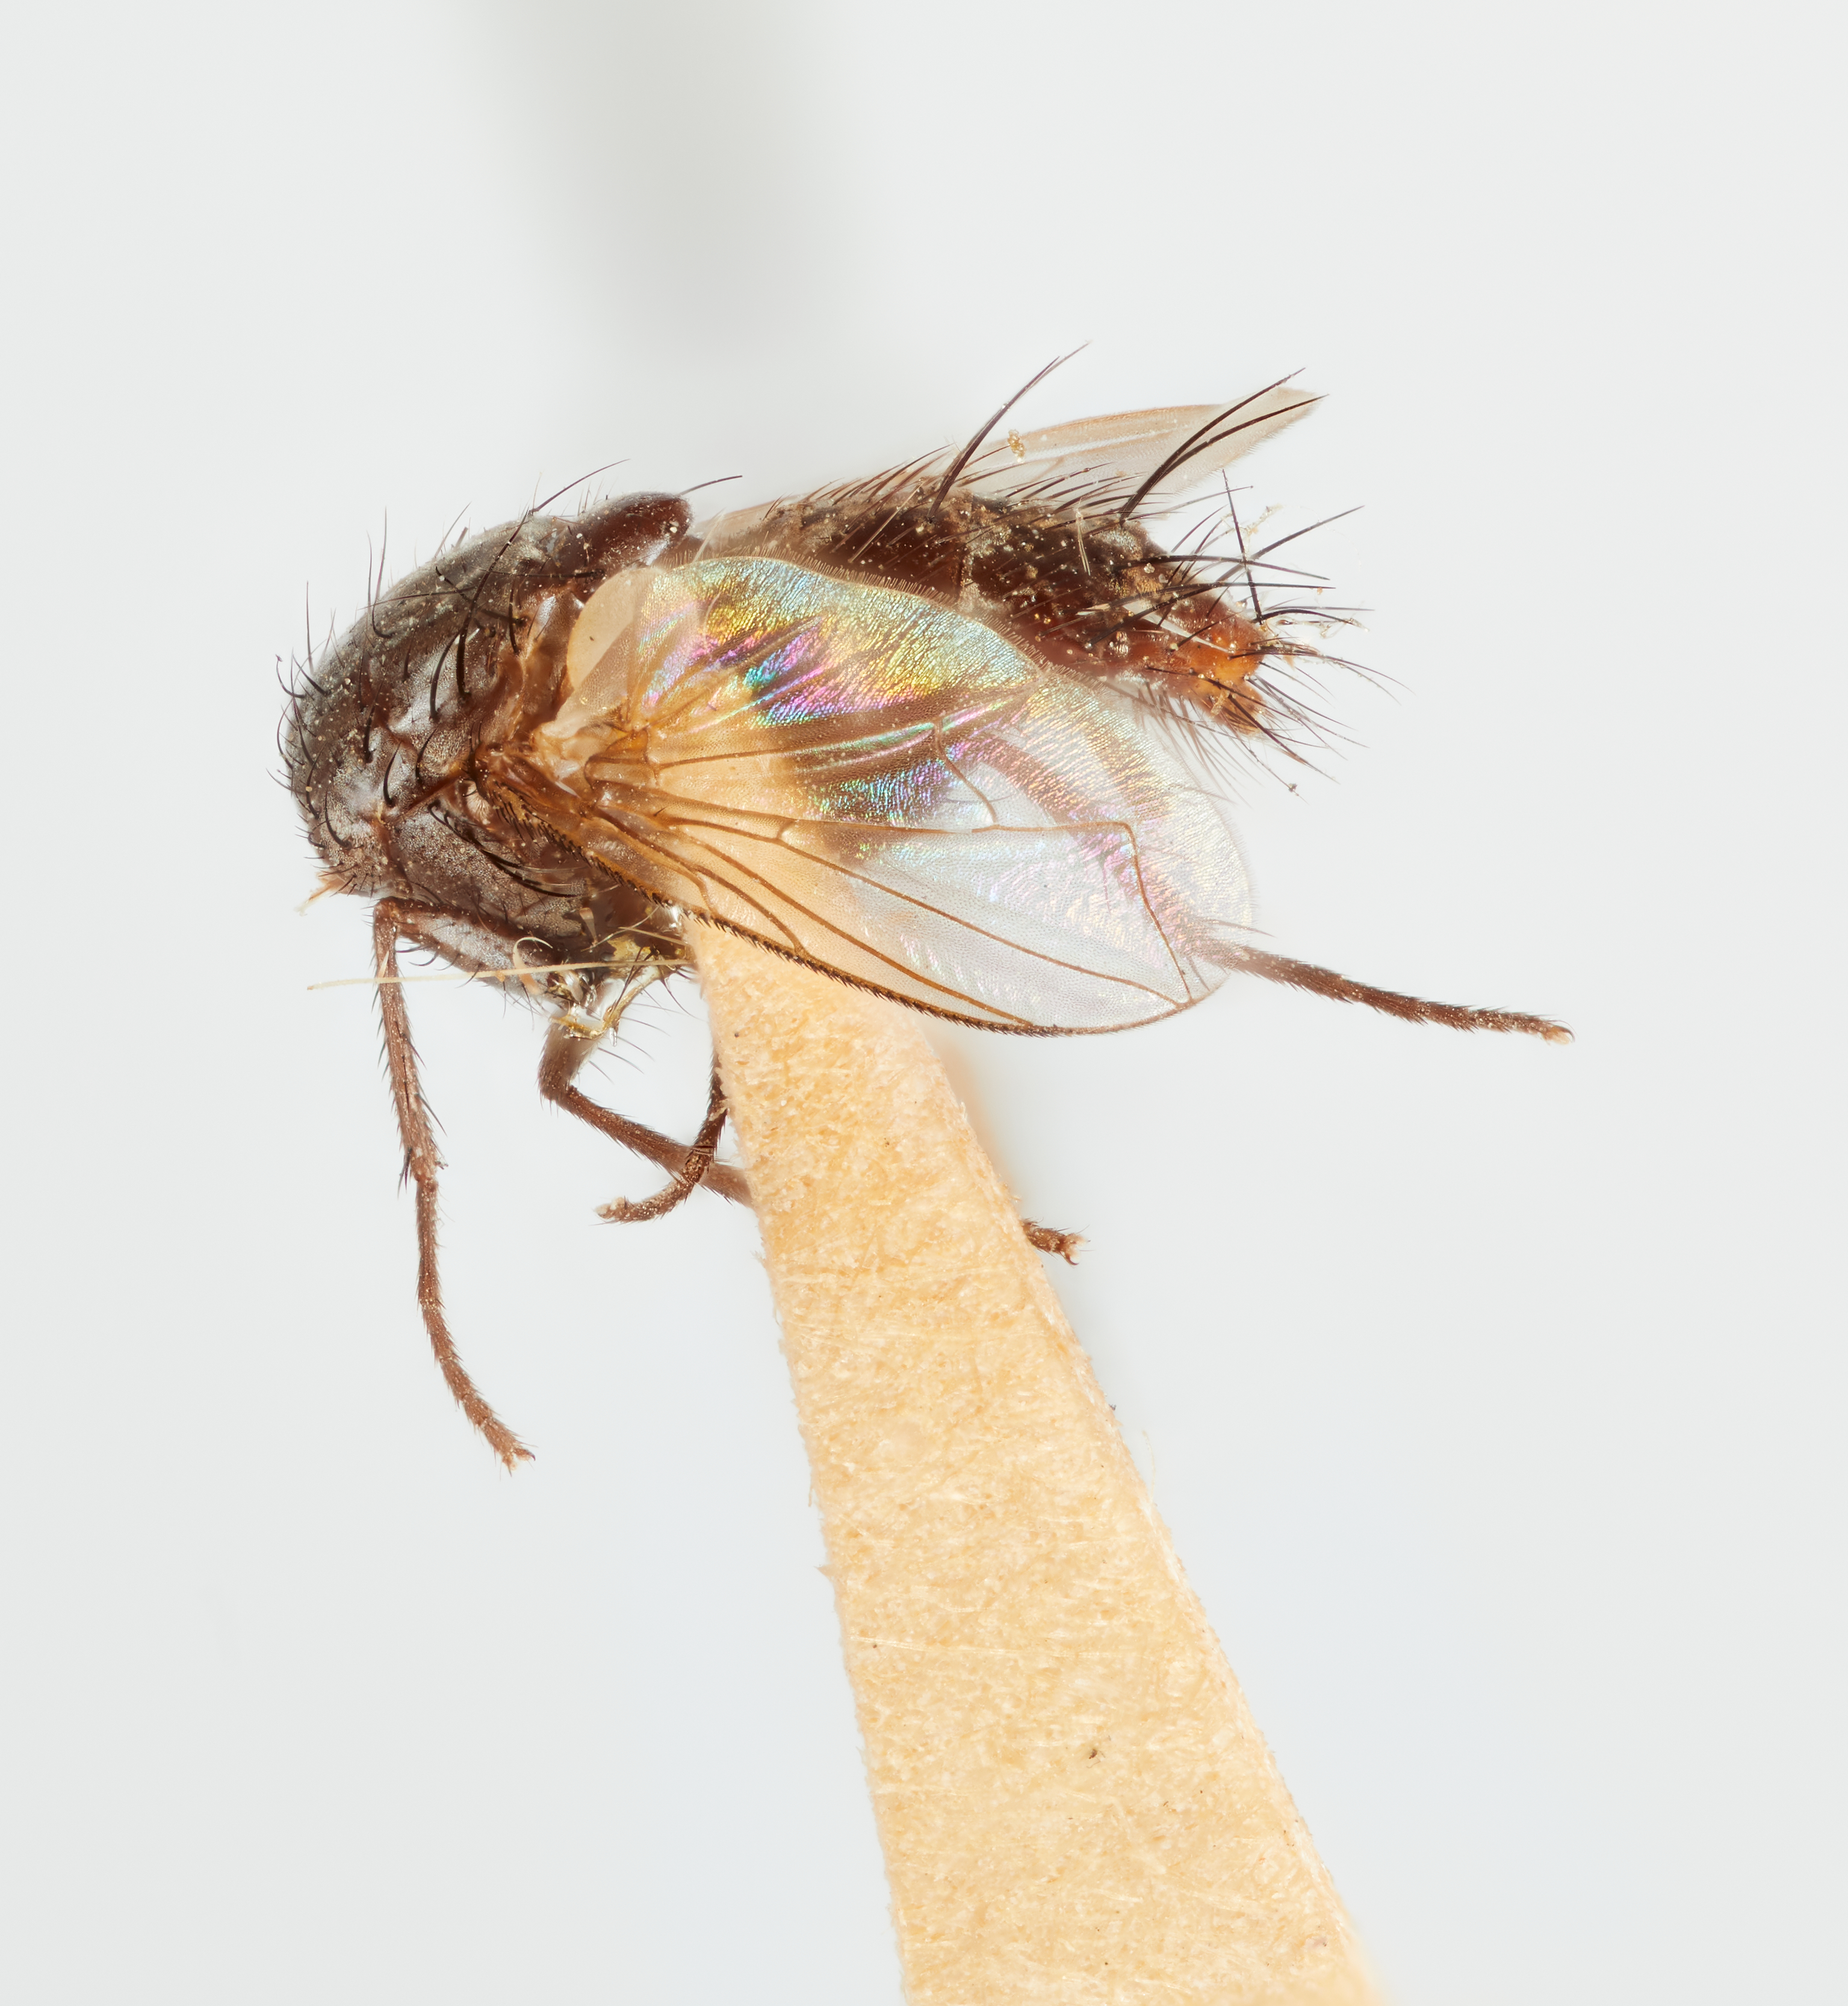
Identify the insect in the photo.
Exorista parva
